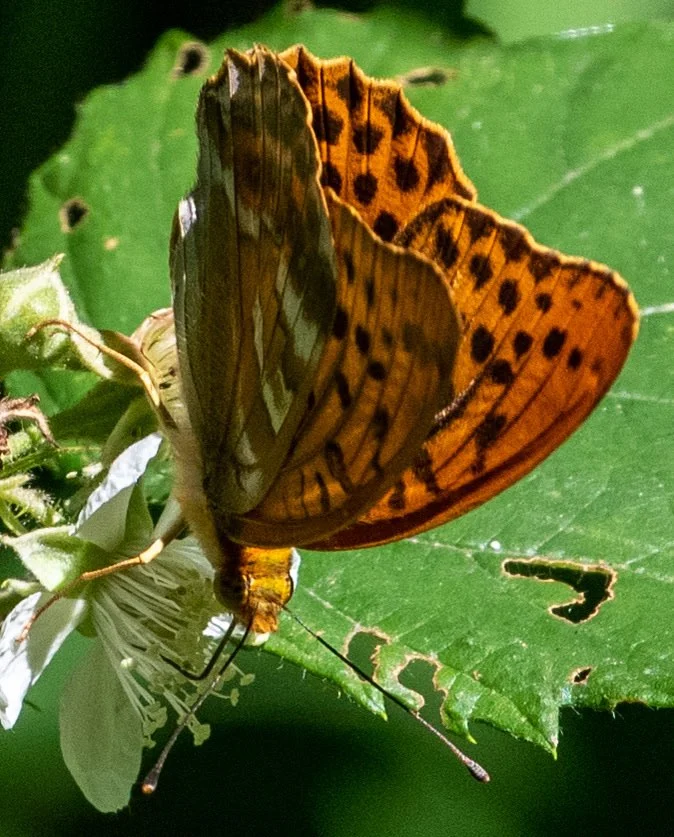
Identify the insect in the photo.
Argynnis paphia
